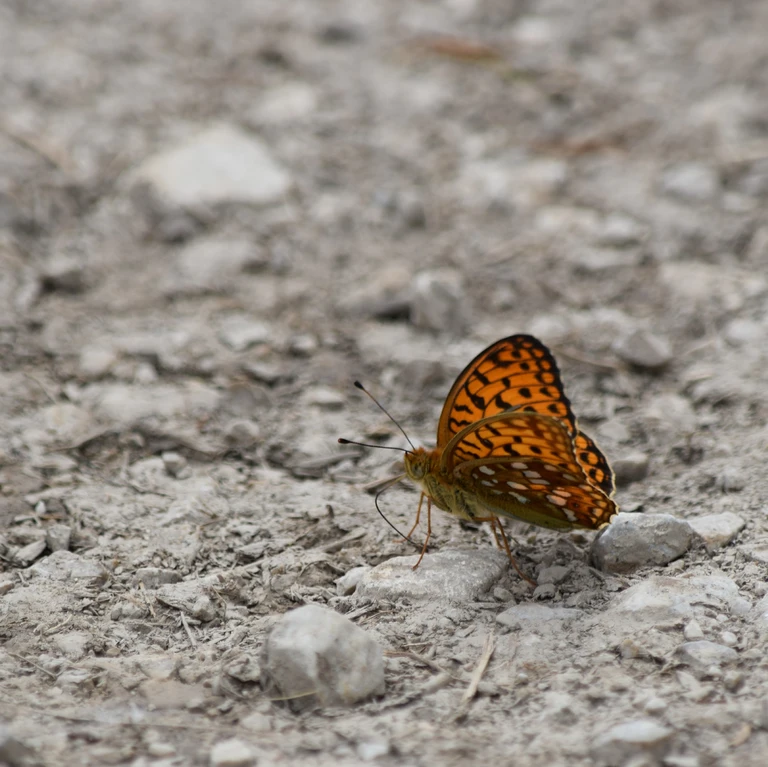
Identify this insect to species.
Fabriciana adippe
